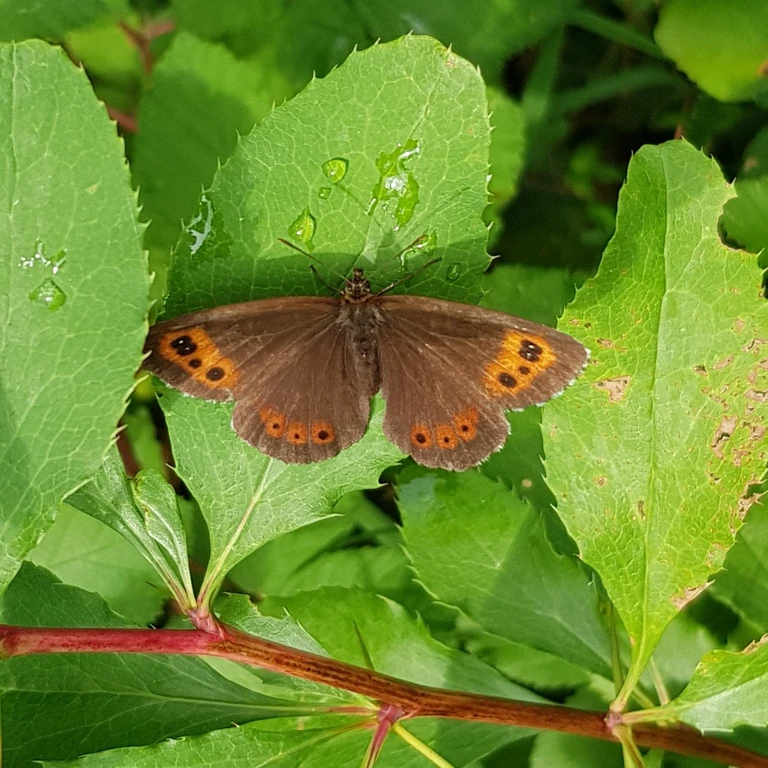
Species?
Erebia aethiops
